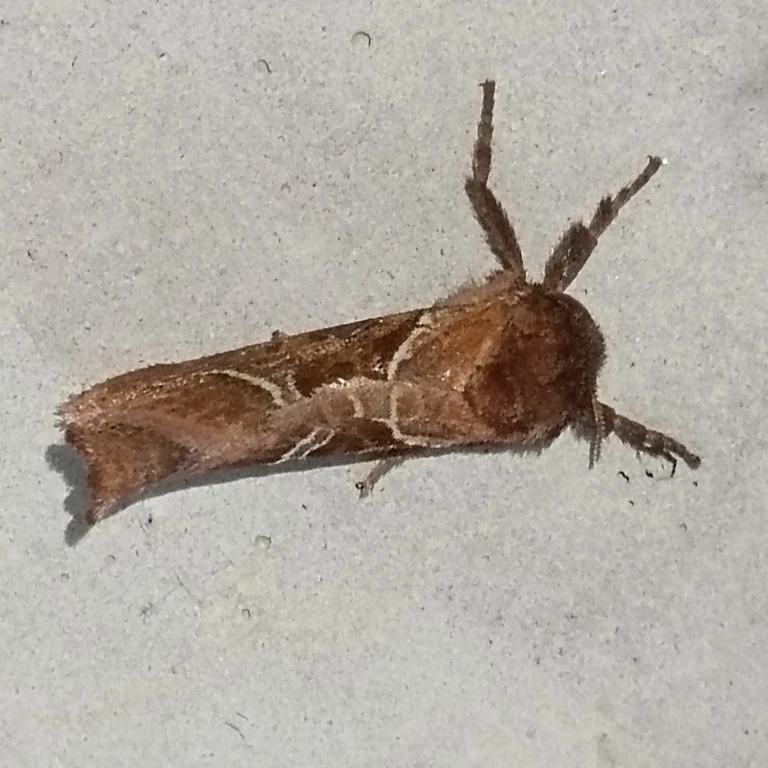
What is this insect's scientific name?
Triodia sylvina
